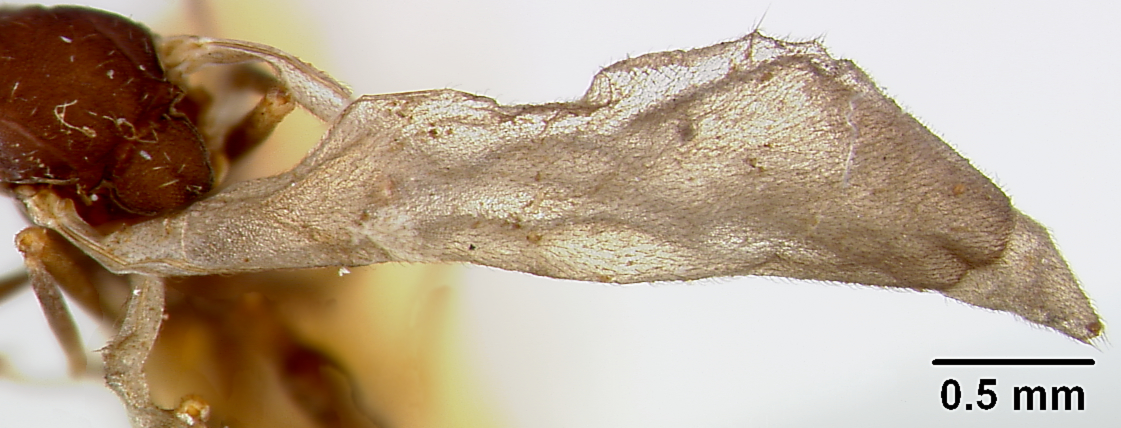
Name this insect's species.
Strumigenys nidifex
